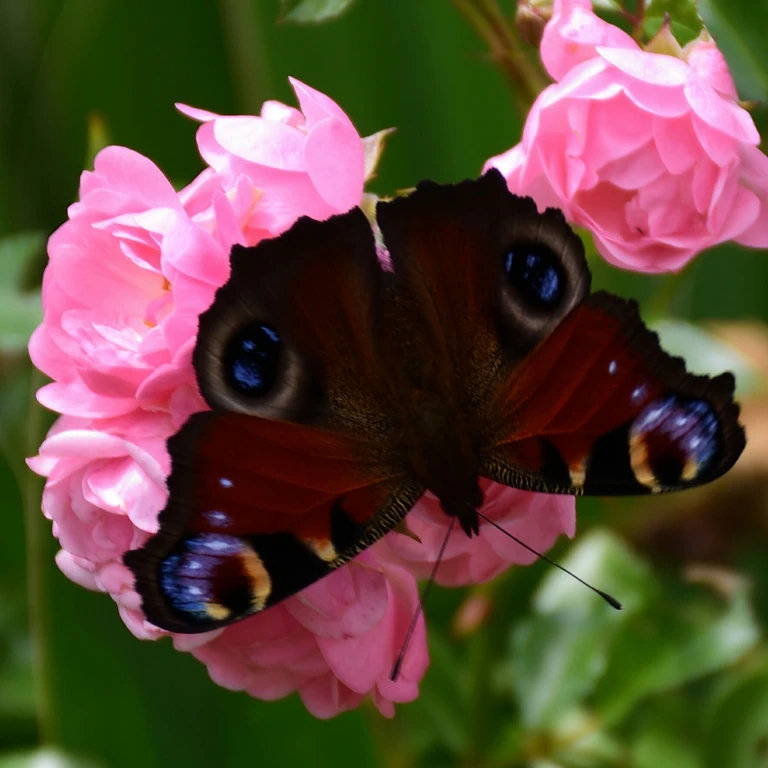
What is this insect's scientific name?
Aglais io
